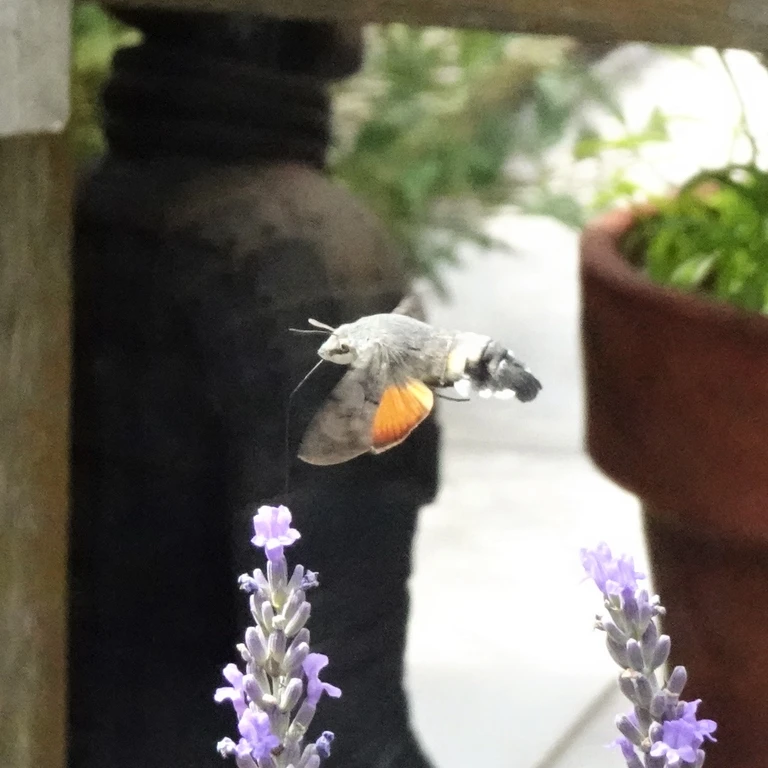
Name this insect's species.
Macroglossum stellatarum
